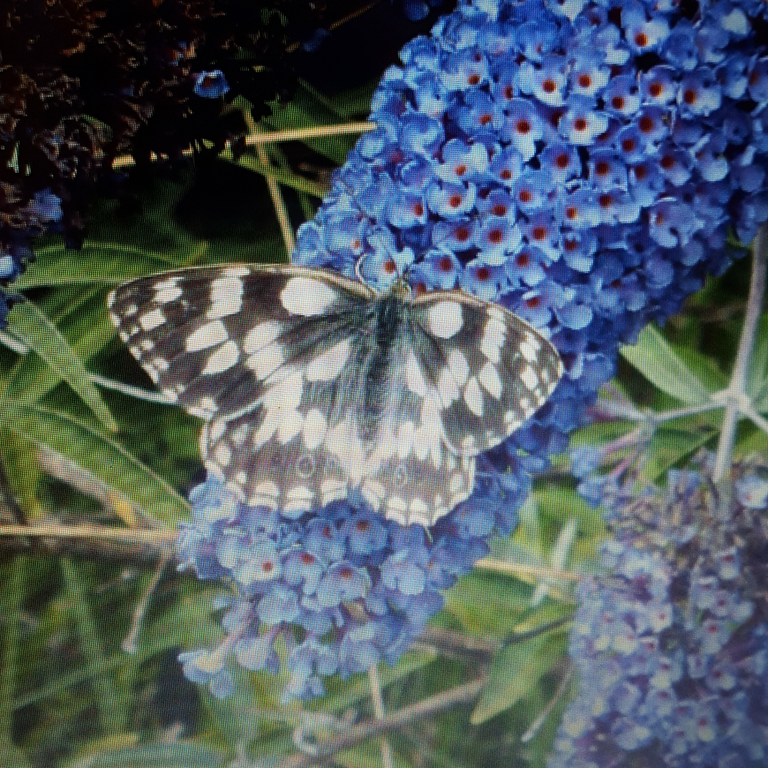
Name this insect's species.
Melanargia galathea
